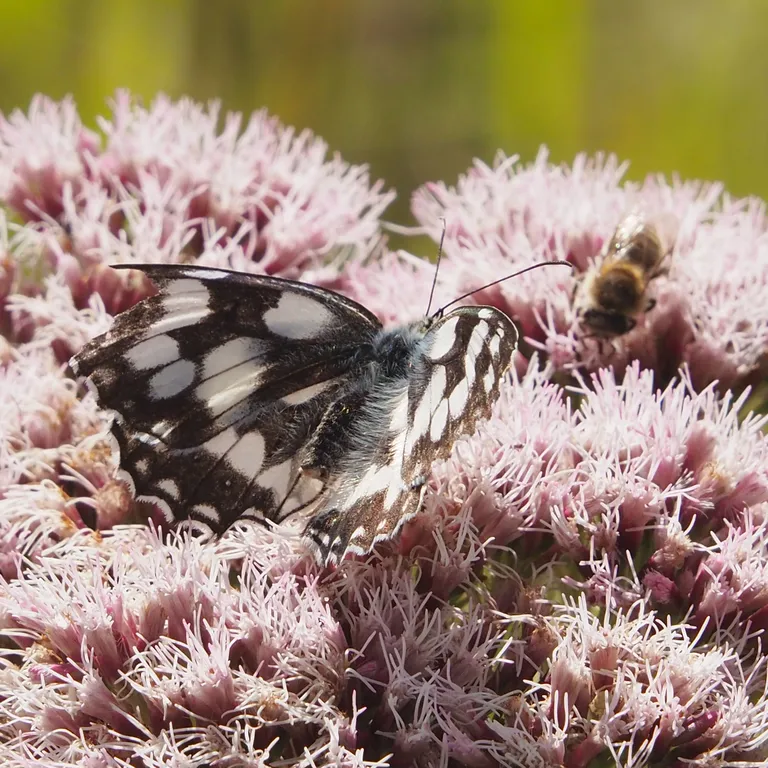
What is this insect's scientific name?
Melanargia galathea
